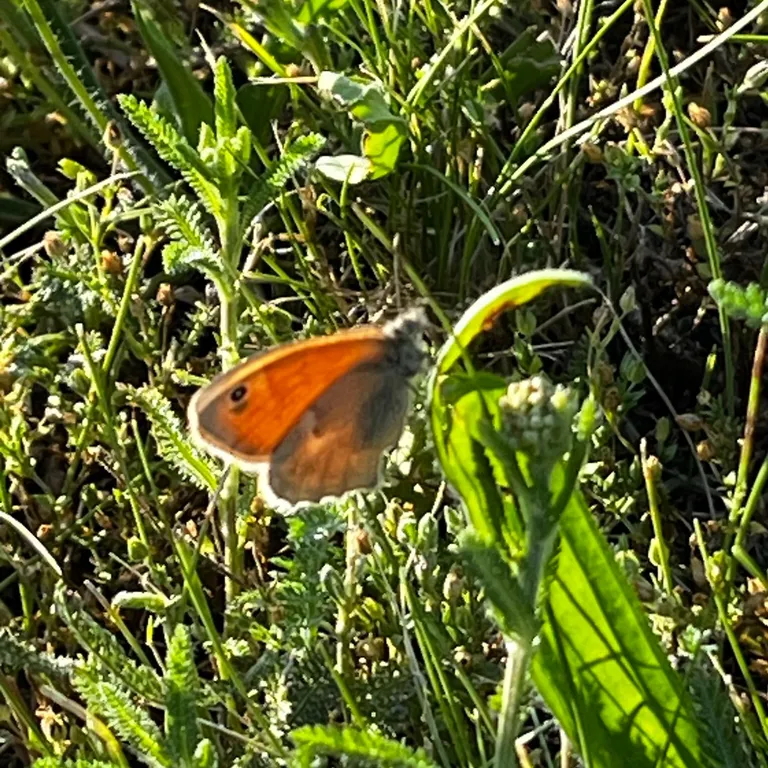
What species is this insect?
Coenonympha pamphilus
